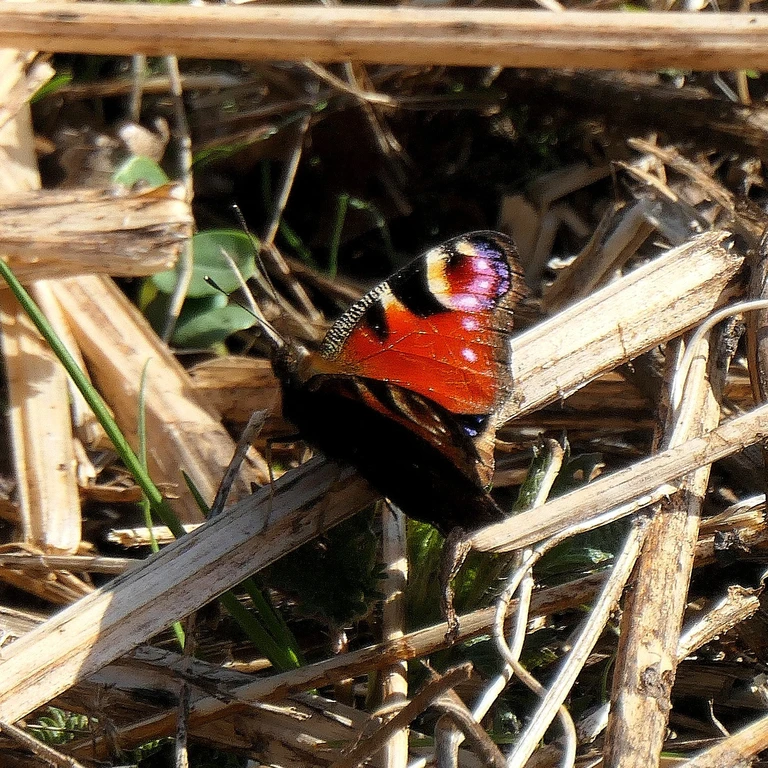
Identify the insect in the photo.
Aglais io
